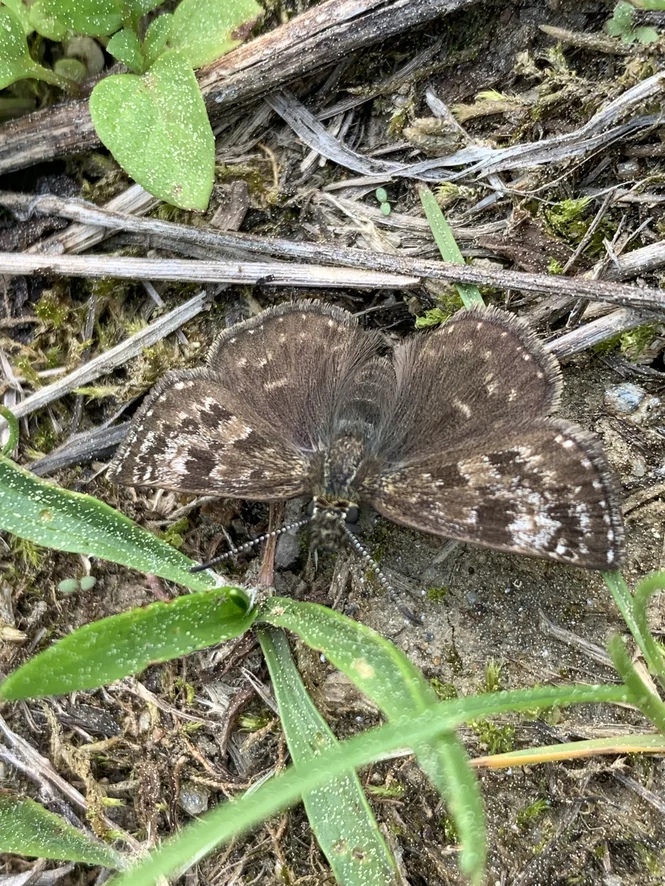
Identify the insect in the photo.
Erynnis tages
